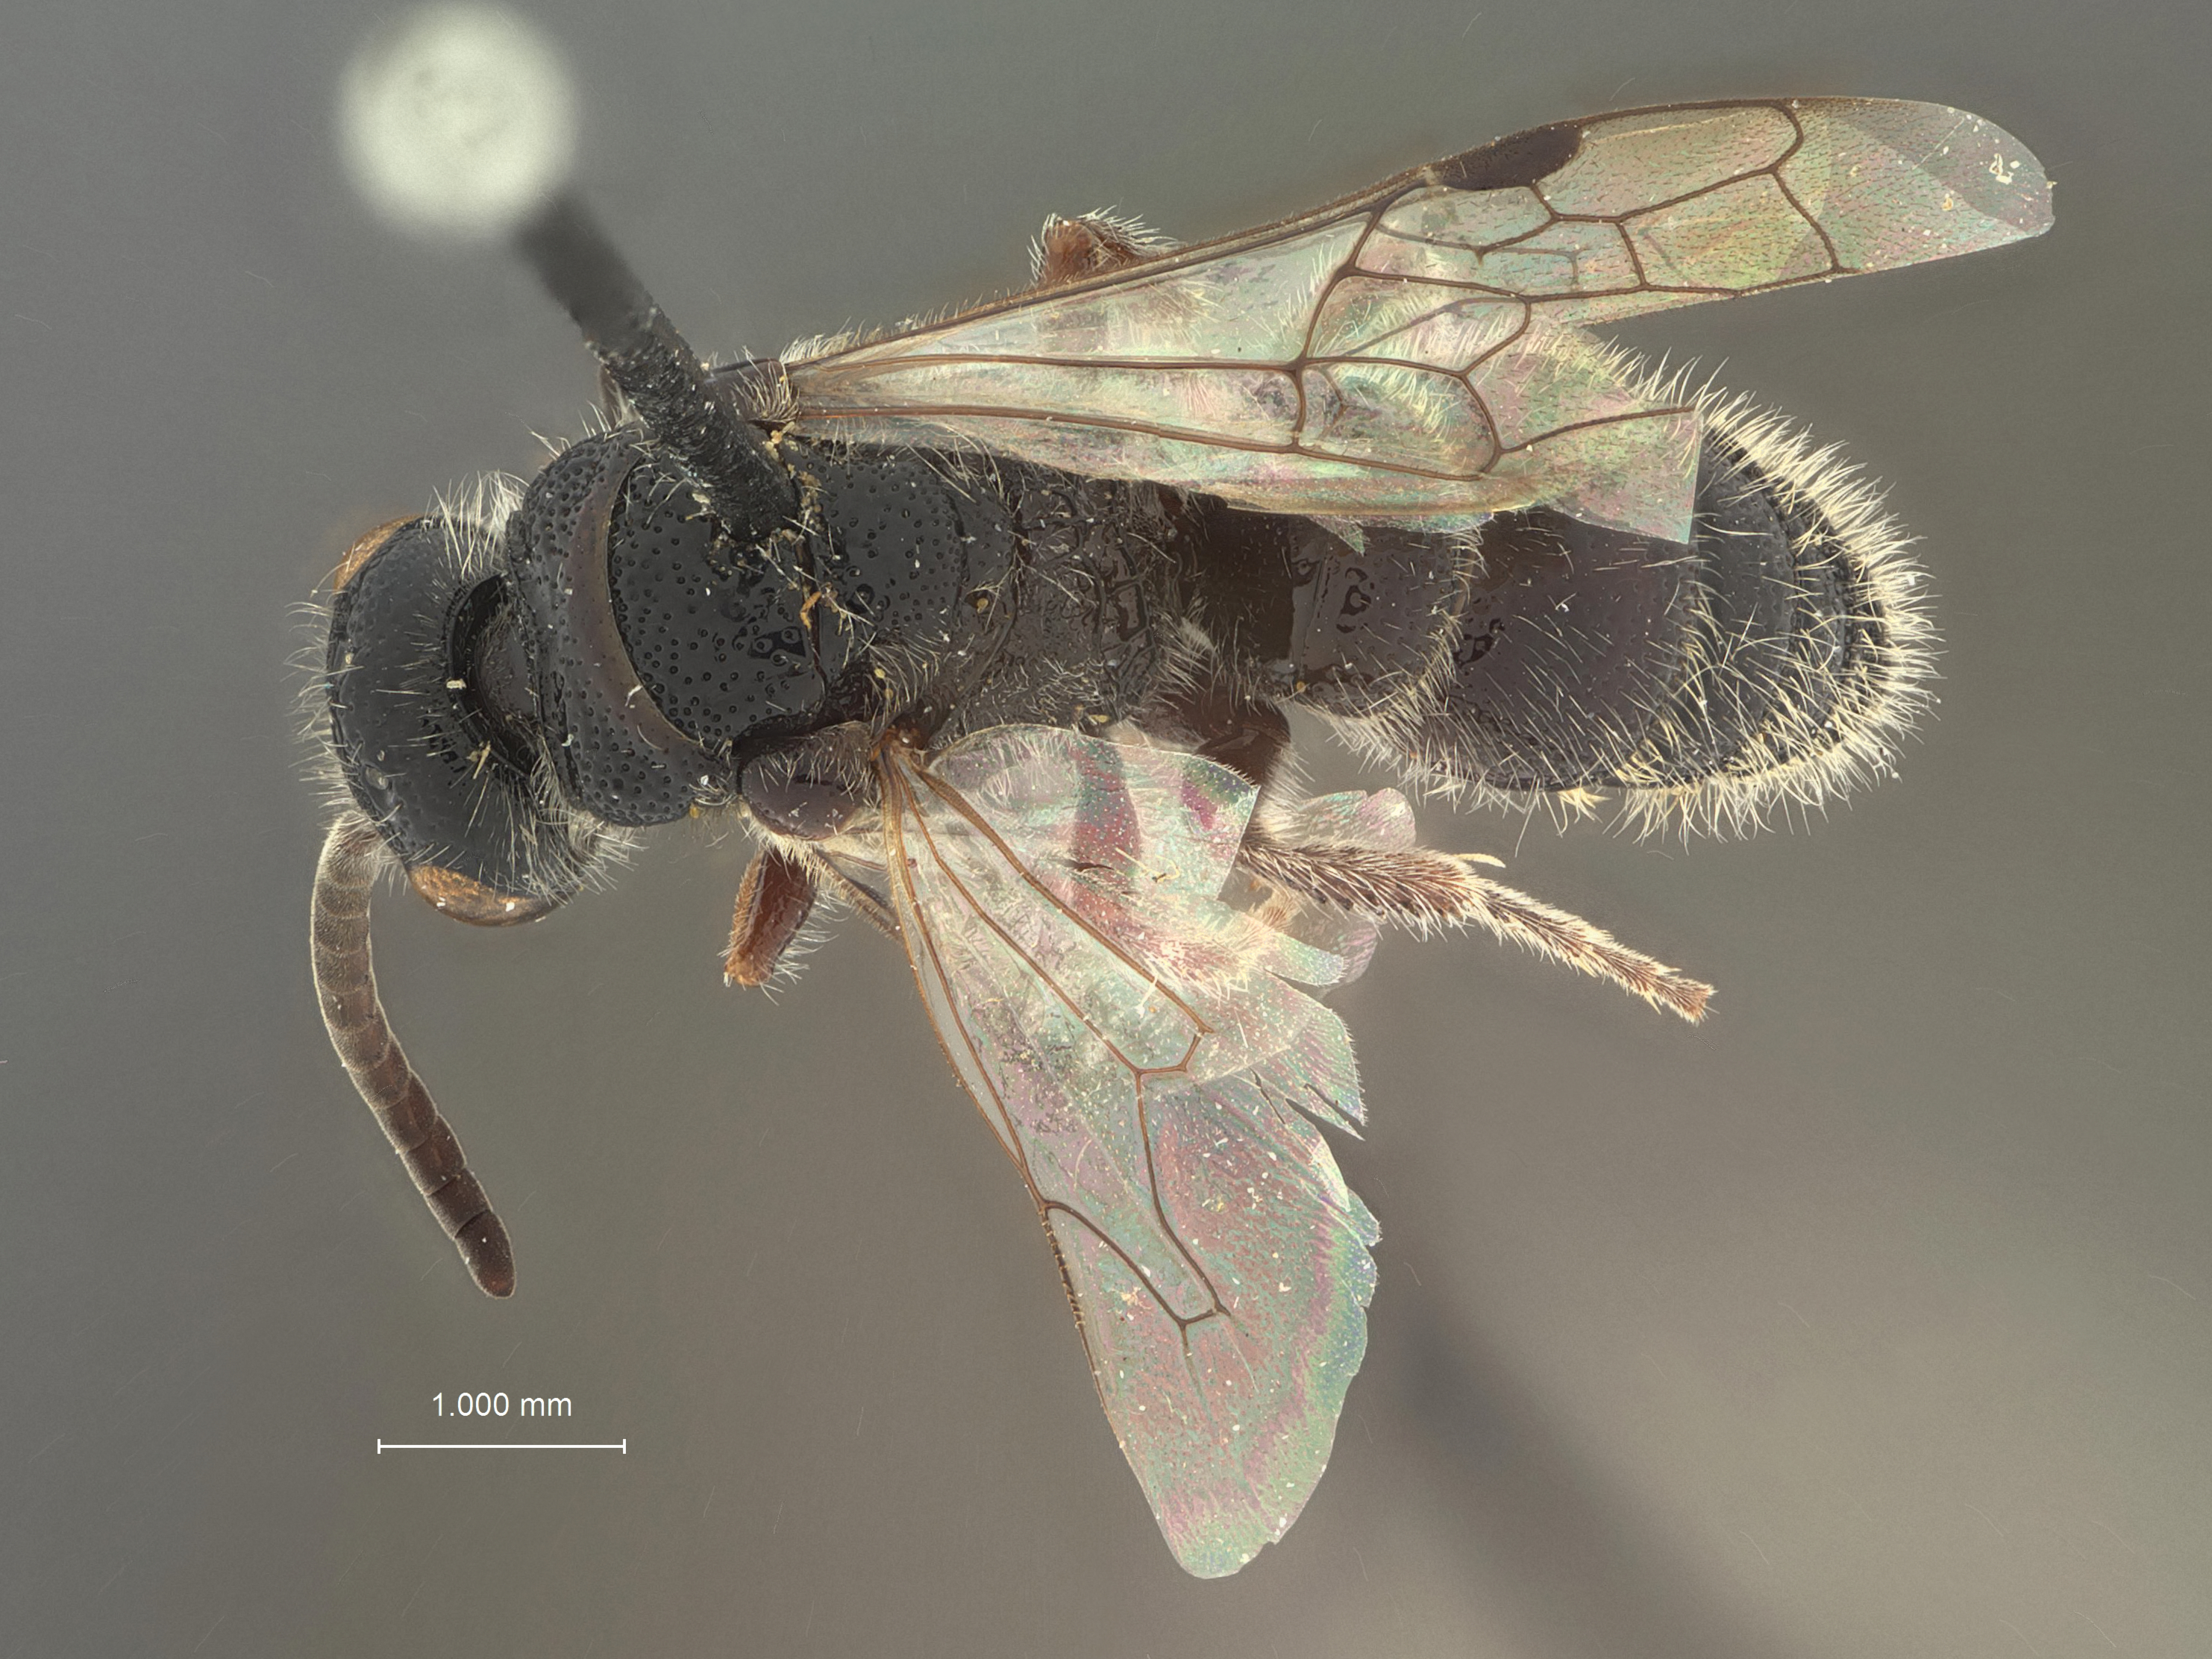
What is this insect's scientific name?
Paratiphia belfragei
